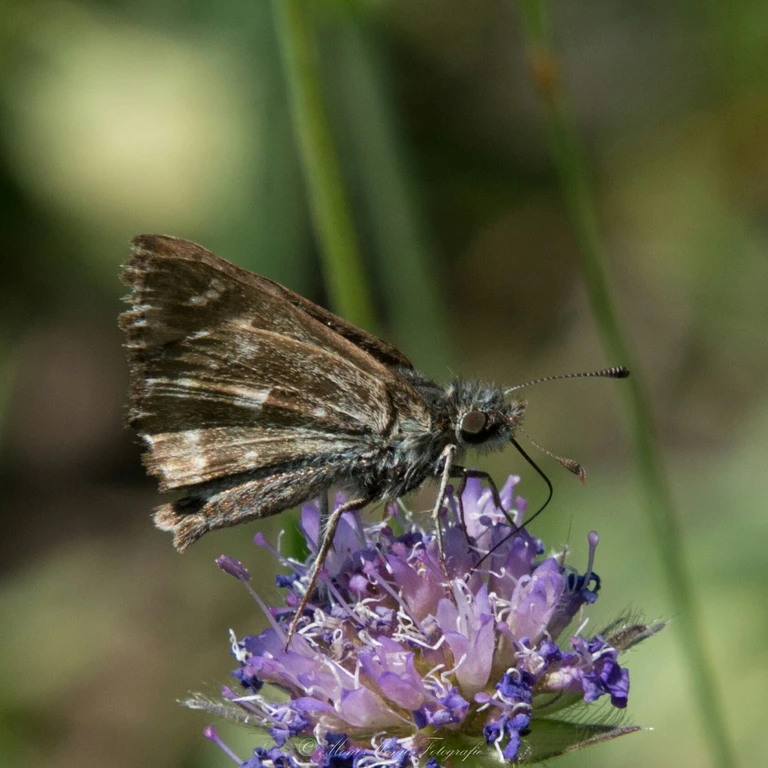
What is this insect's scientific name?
Carcharodus alceae
